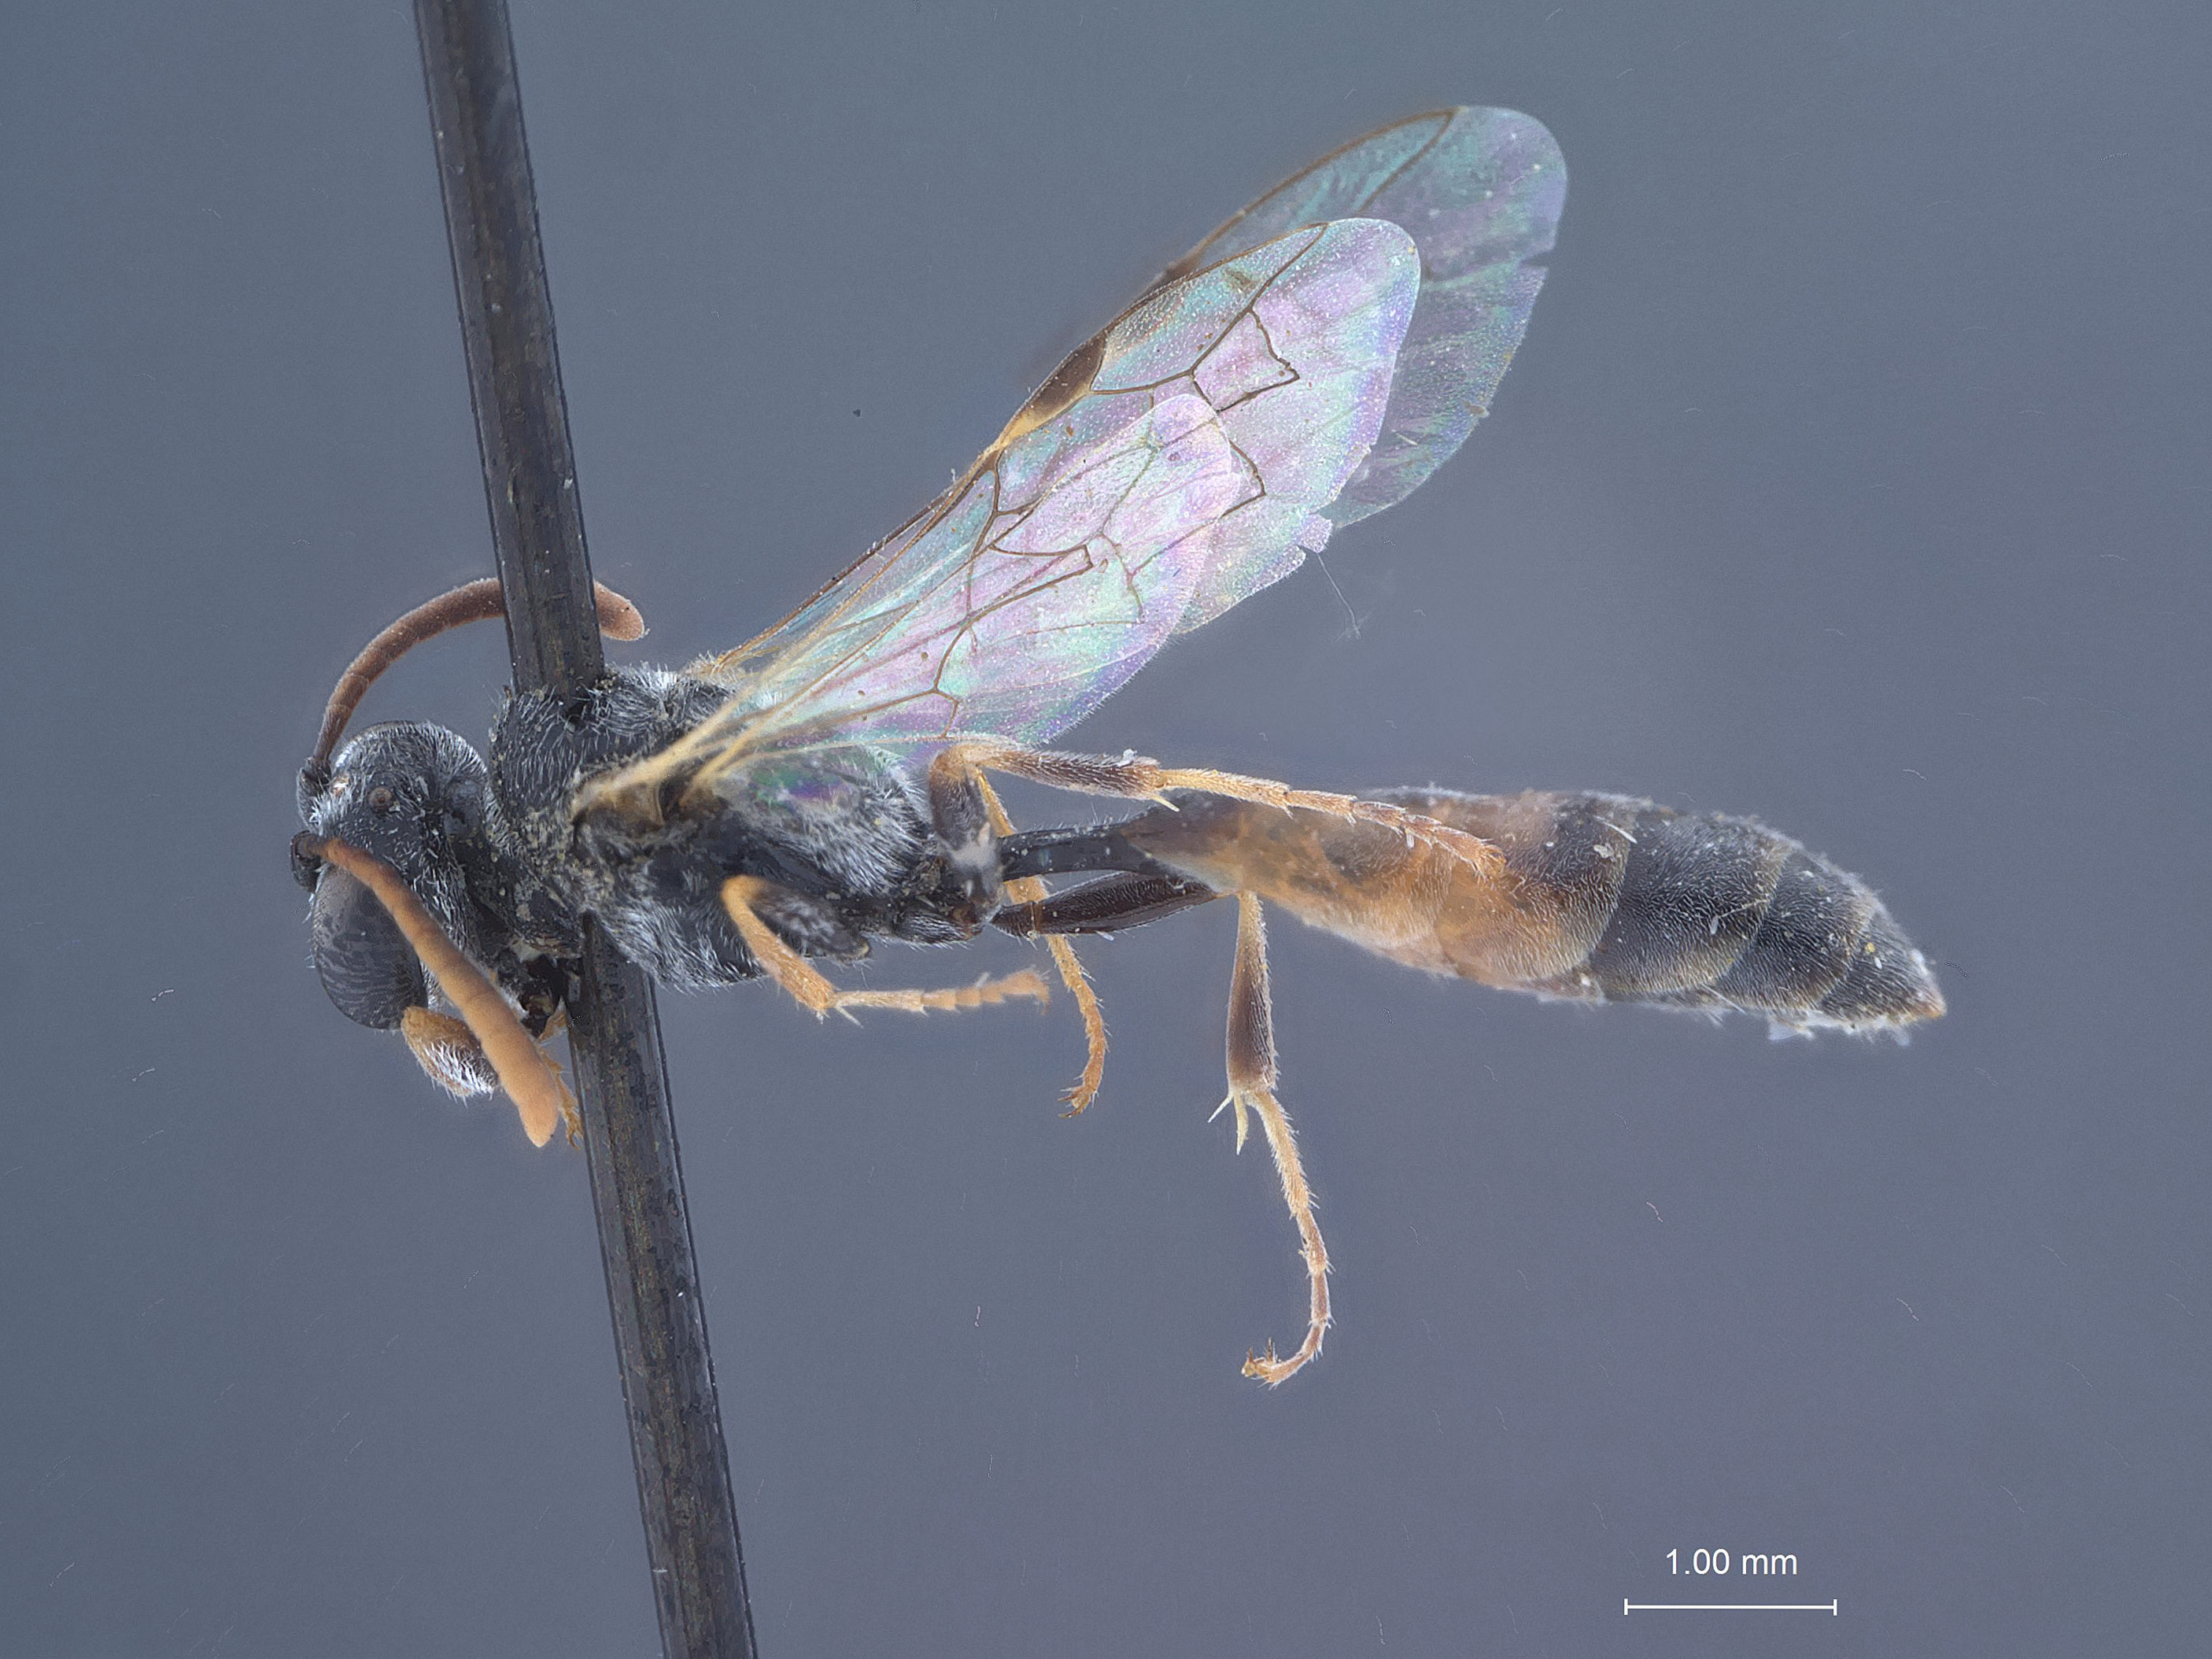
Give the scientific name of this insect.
Psen politus
